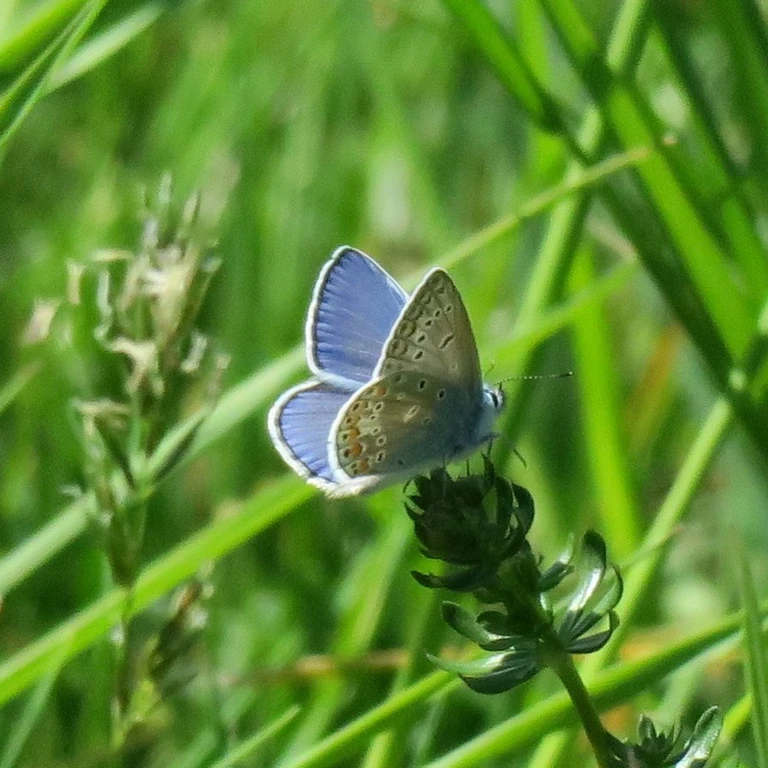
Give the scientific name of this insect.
Polyommatus icarus
